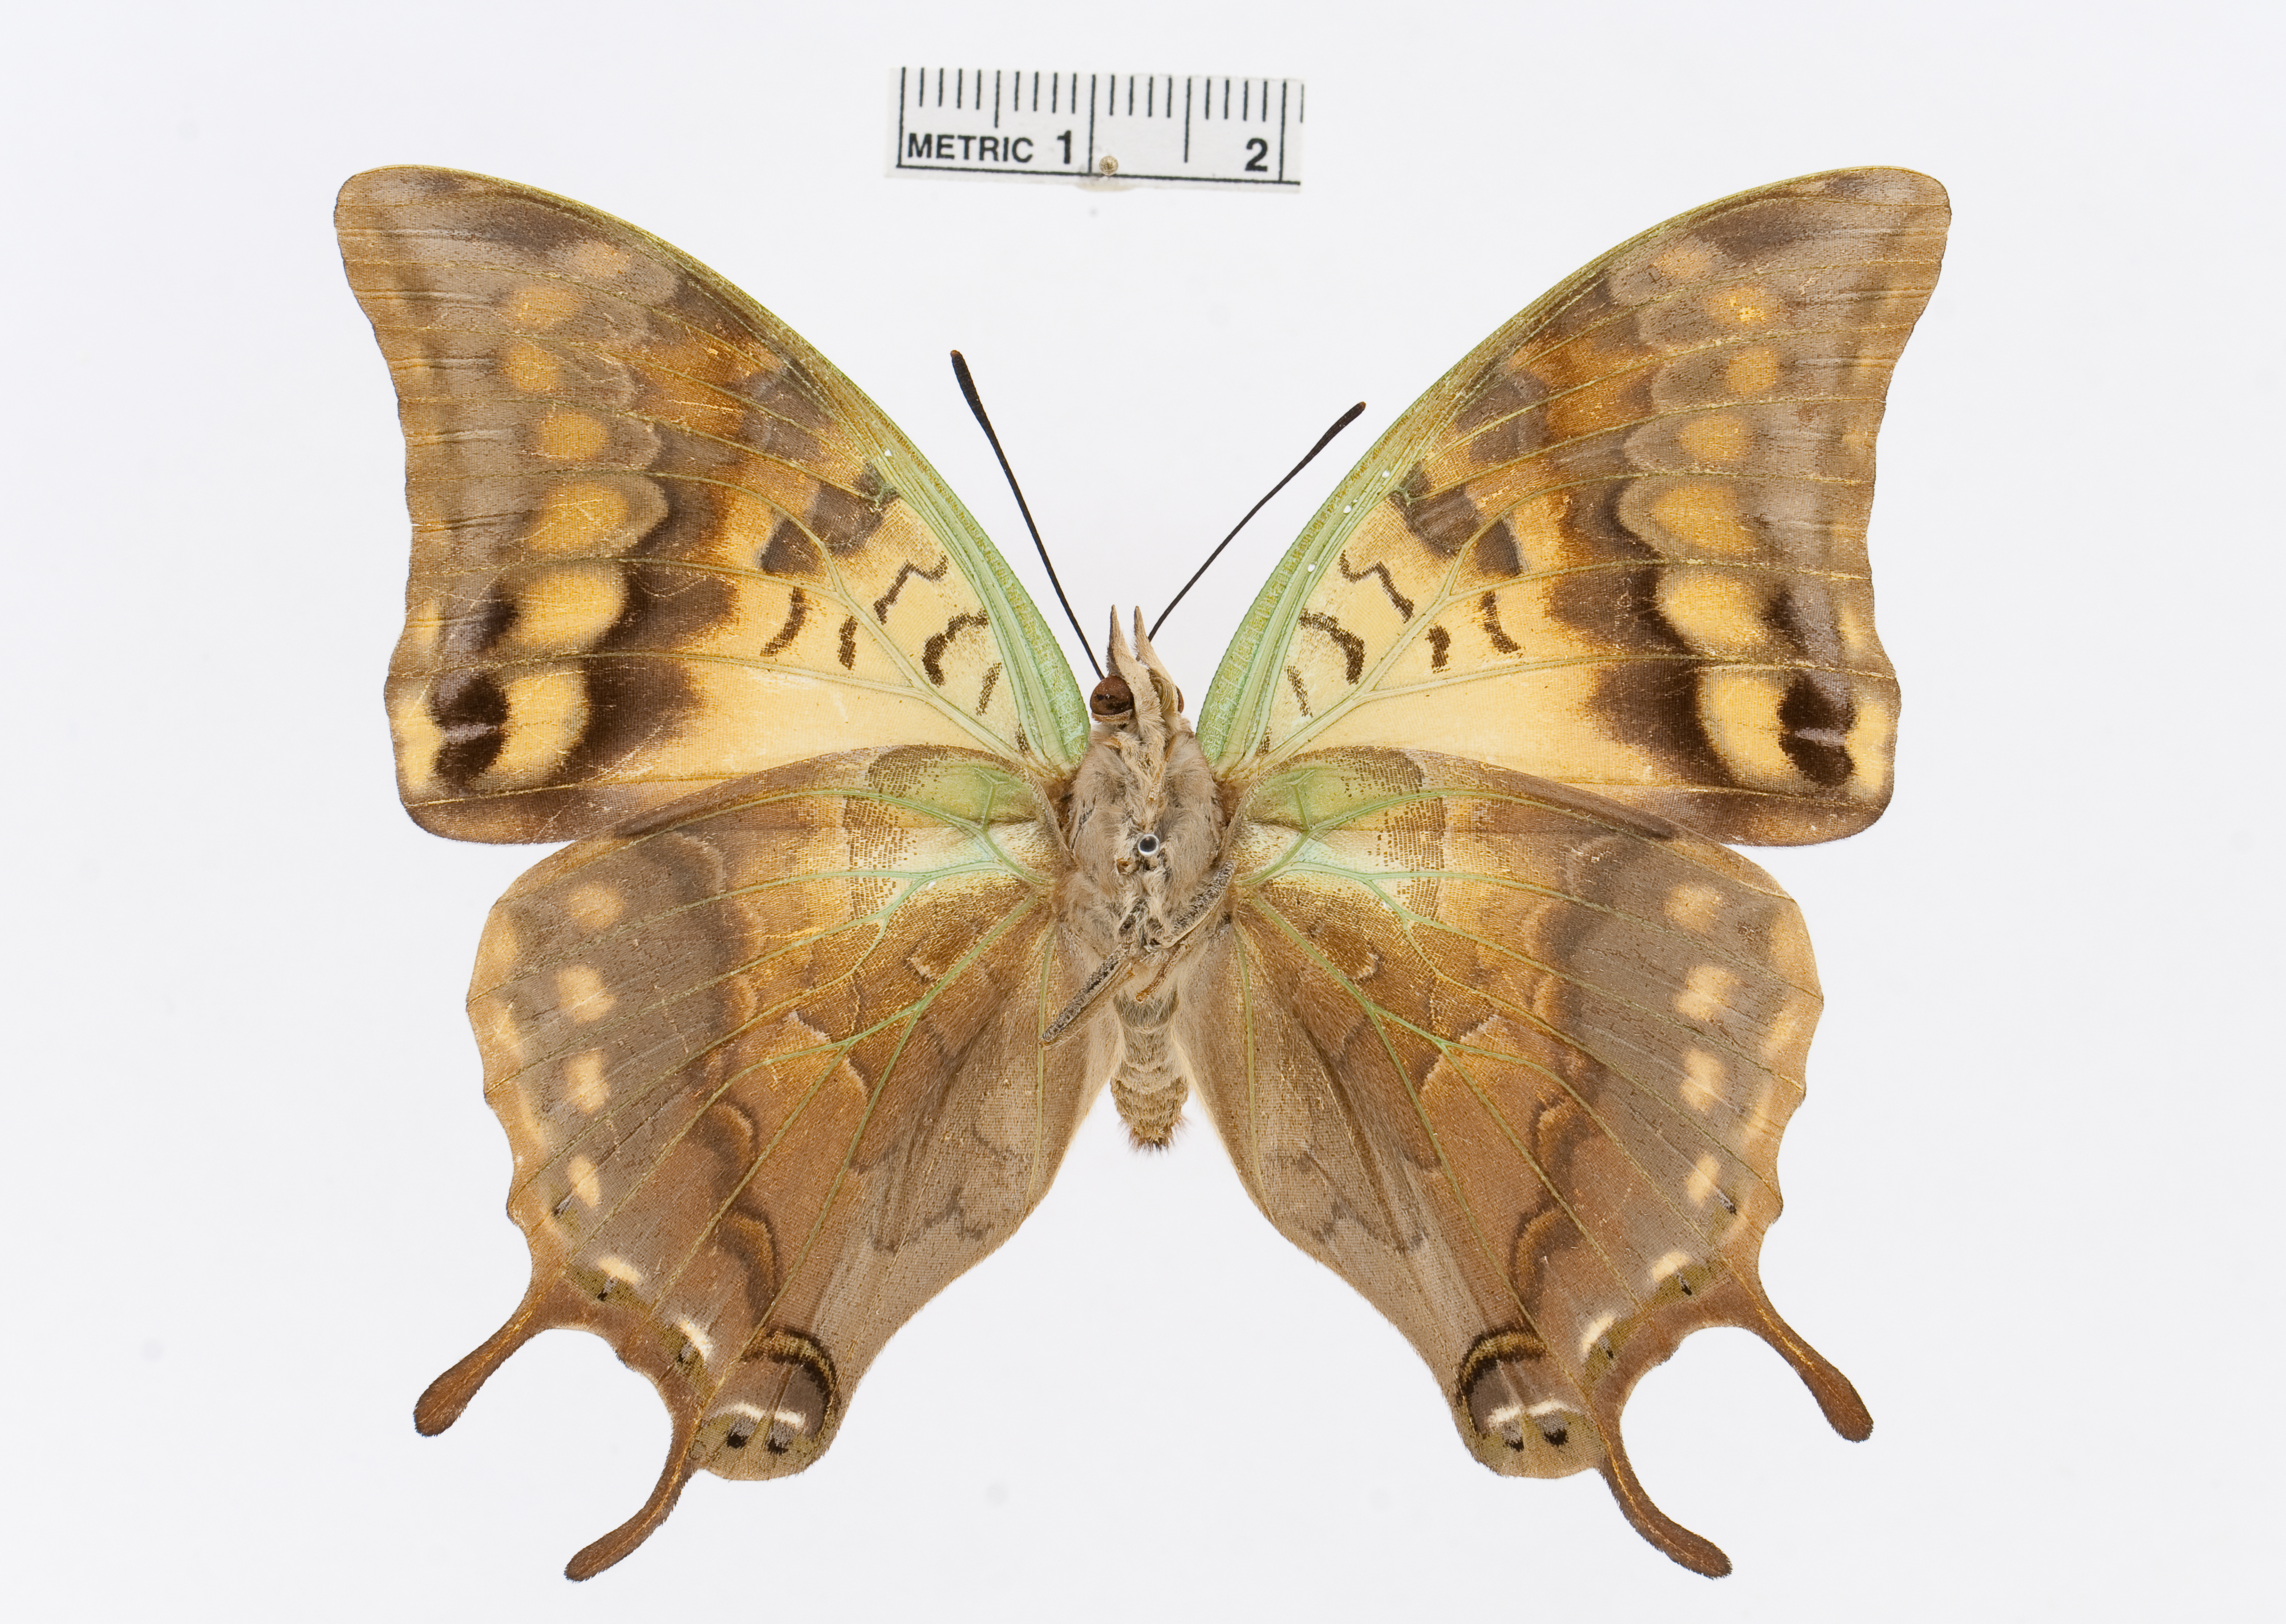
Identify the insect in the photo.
Charaxes candiope
